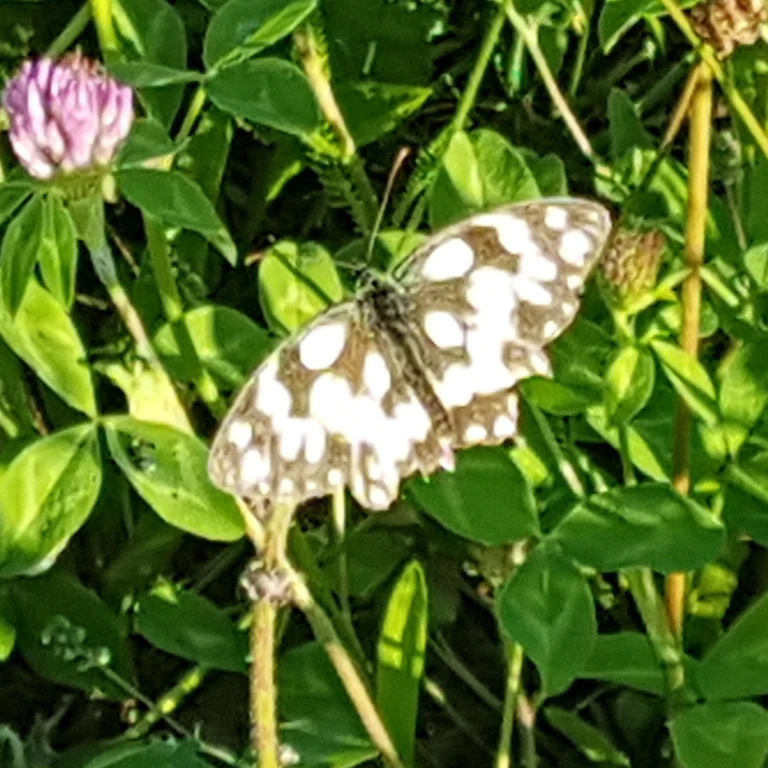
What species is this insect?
Melanargia galathea
